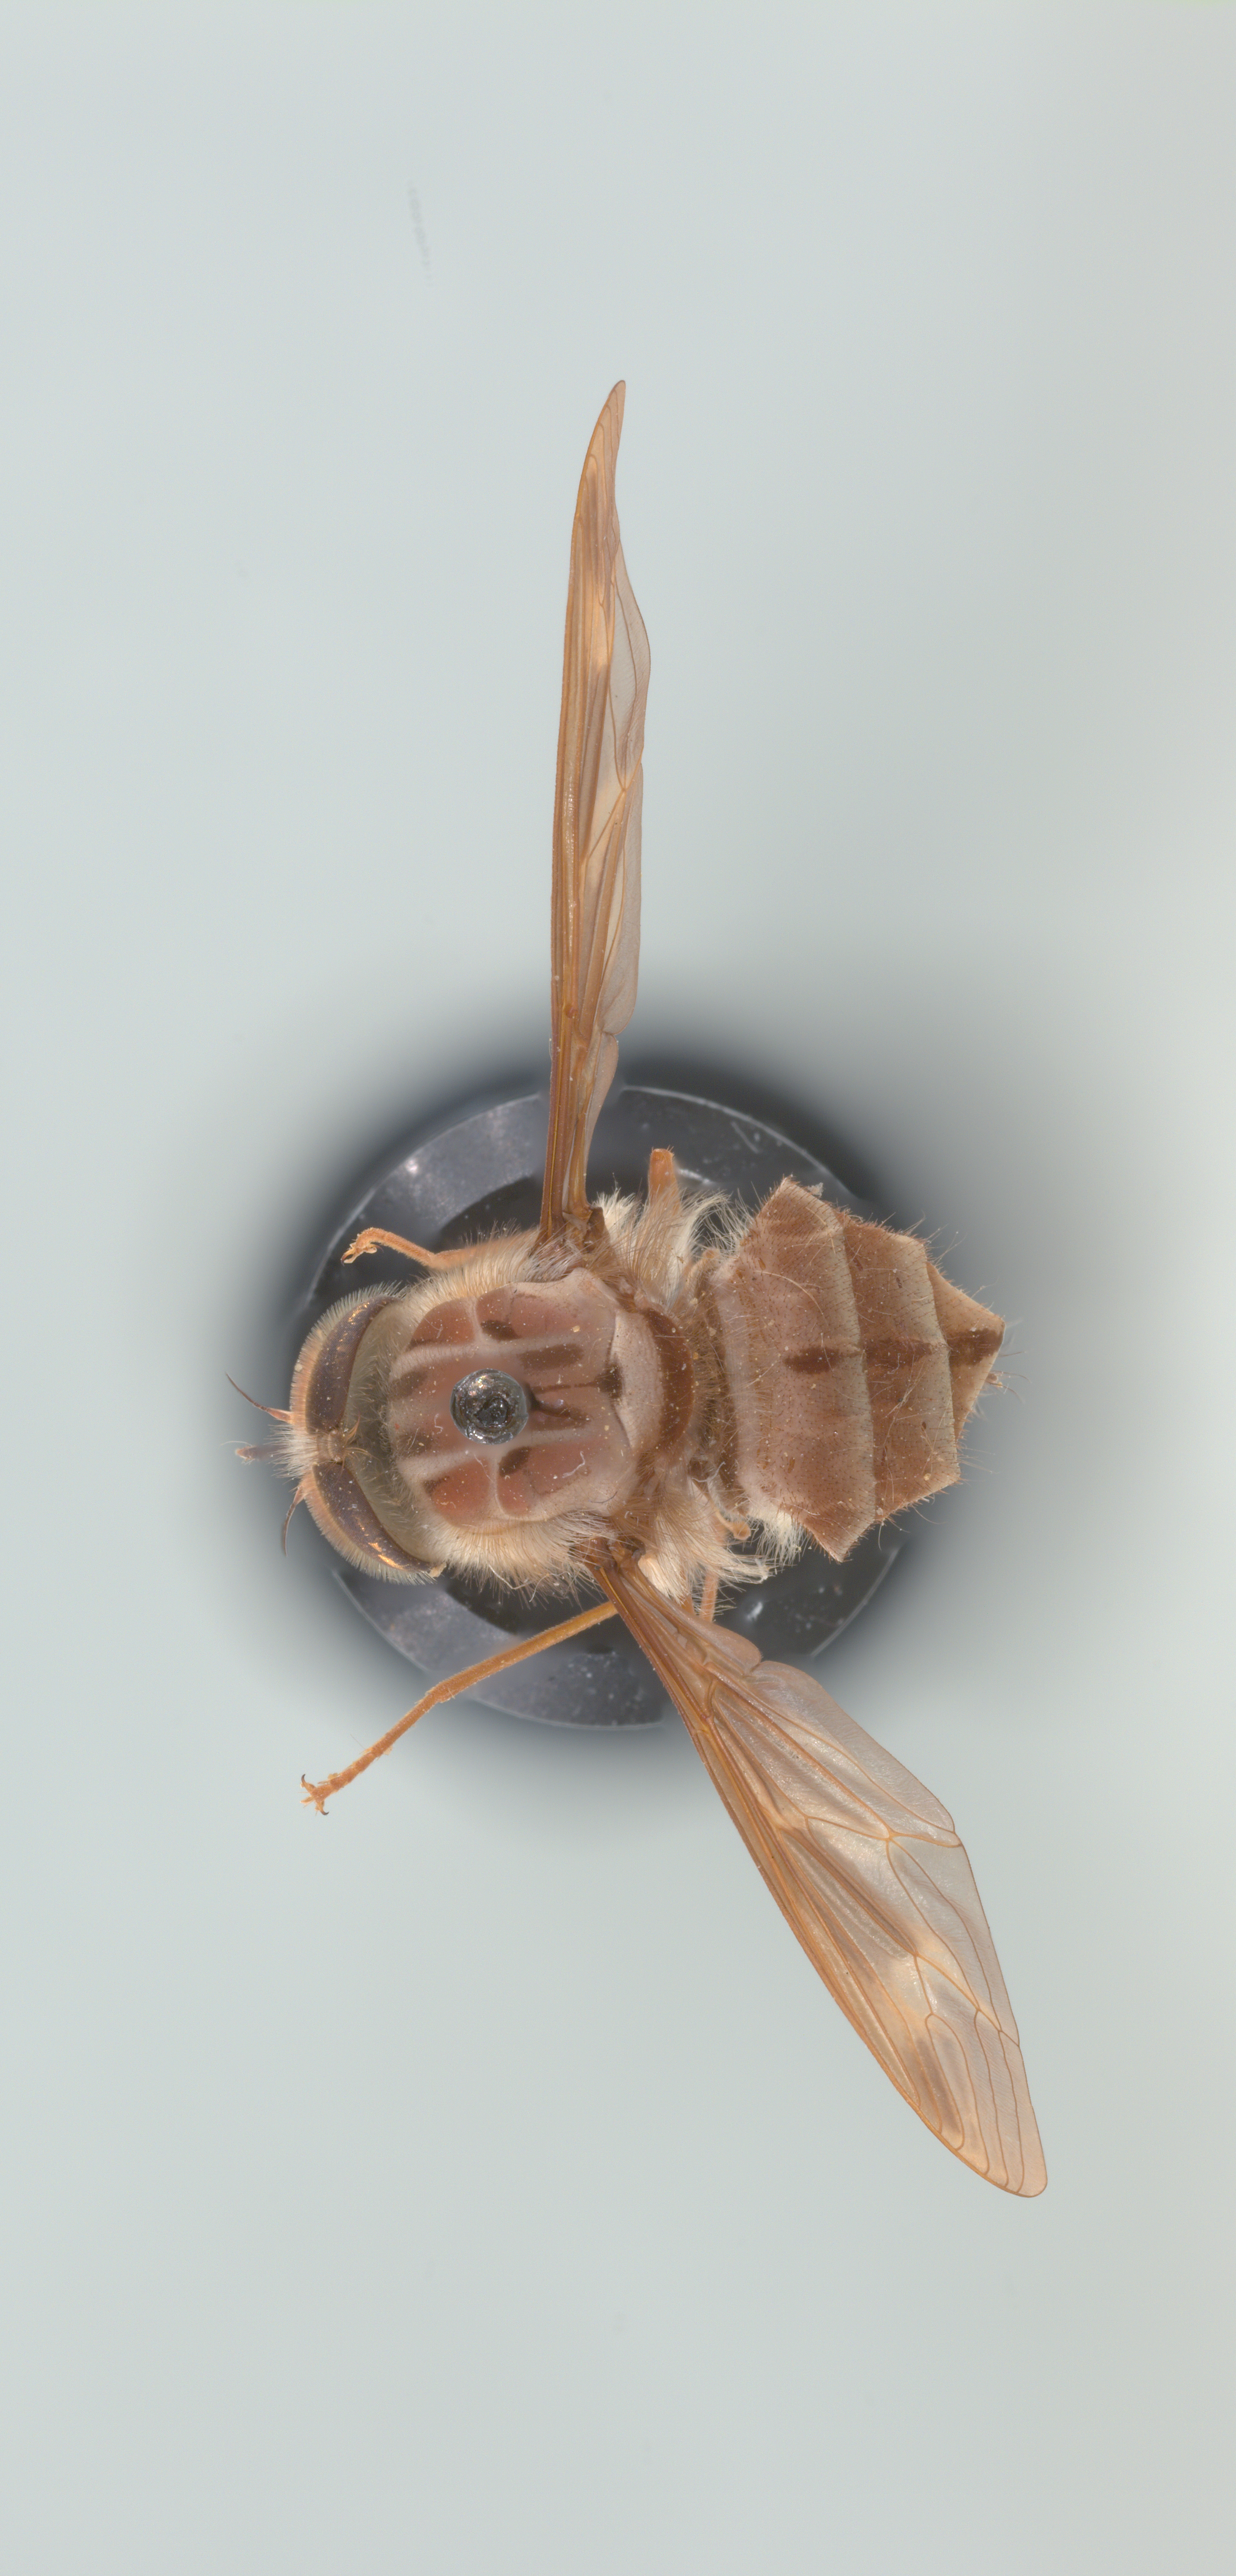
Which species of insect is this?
Hirmoneura nubipennis (also Trichophthalma nubipennis)
